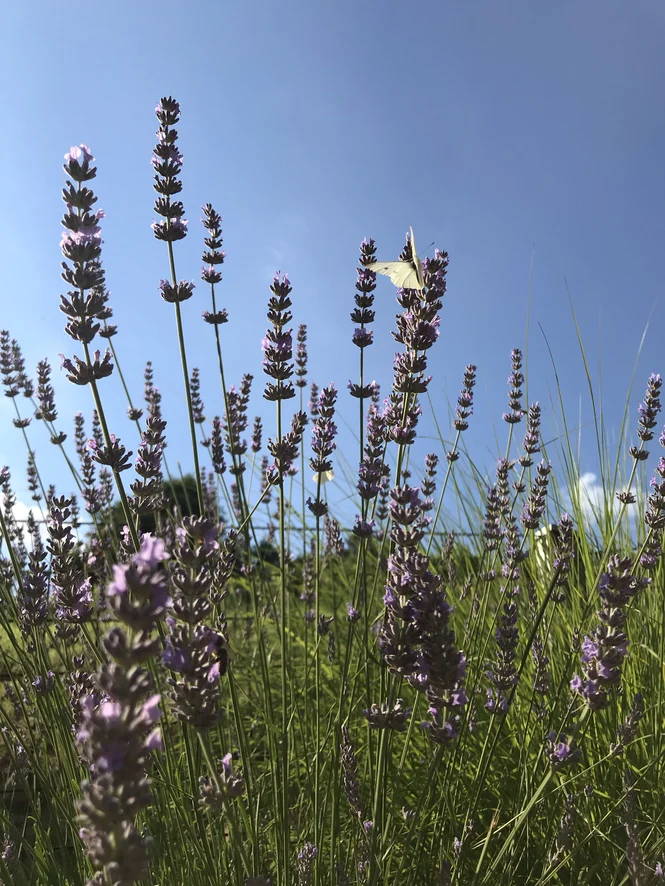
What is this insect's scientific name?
Pieris rapae
